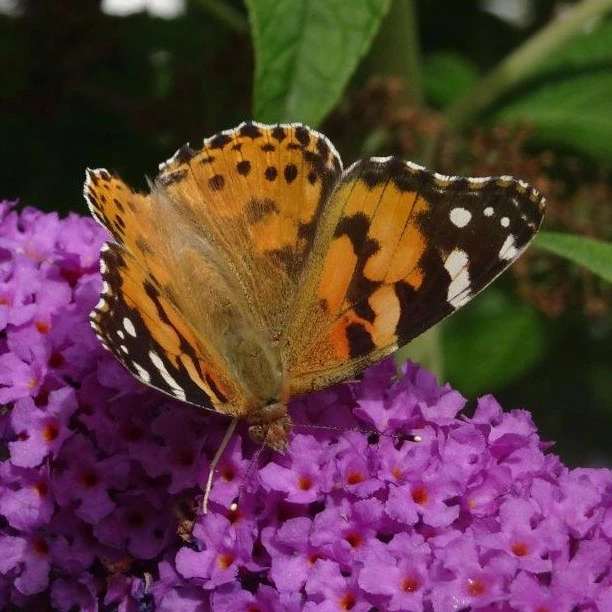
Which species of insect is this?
Vanessa cardui
